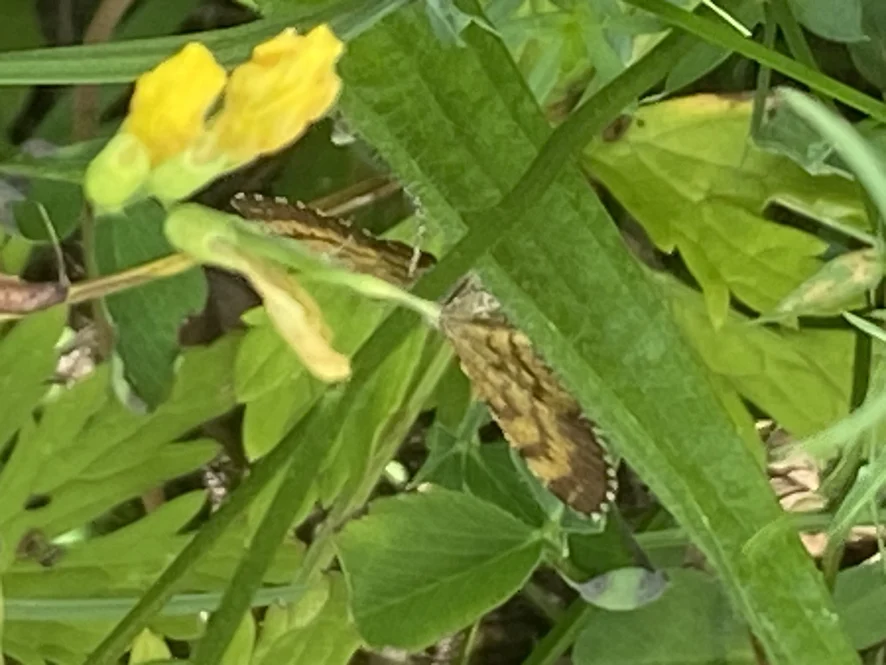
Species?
Ematurga atomaria
